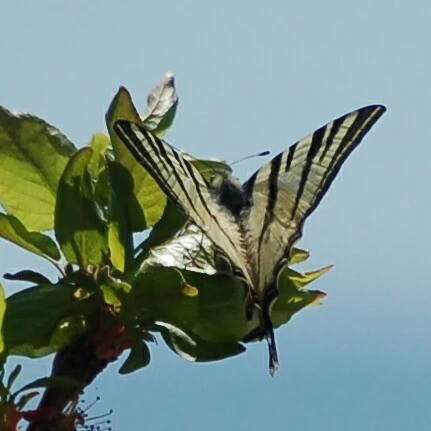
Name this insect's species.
Iphiclides podalirius
